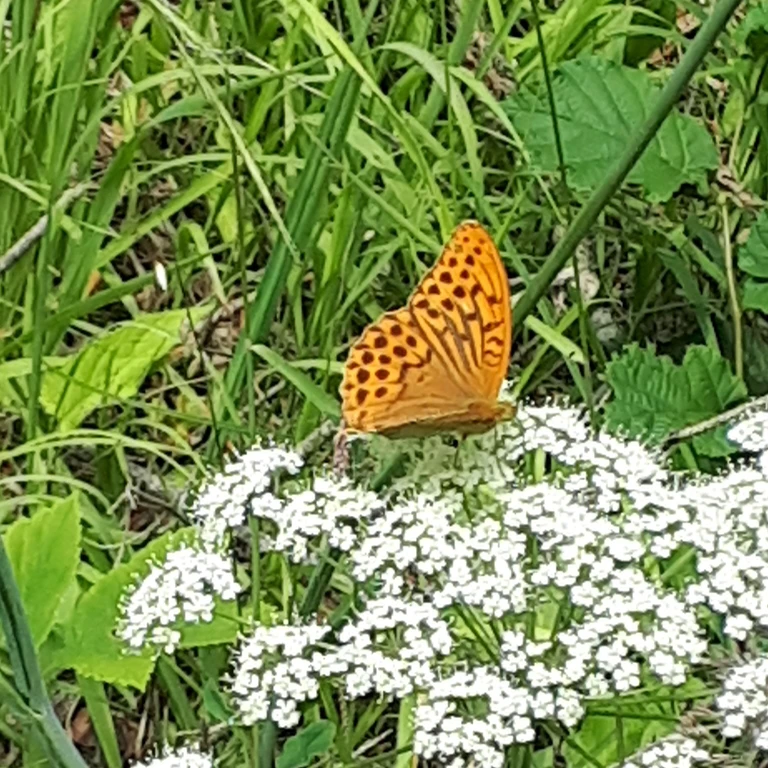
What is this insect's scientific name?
Argynnis paphia
